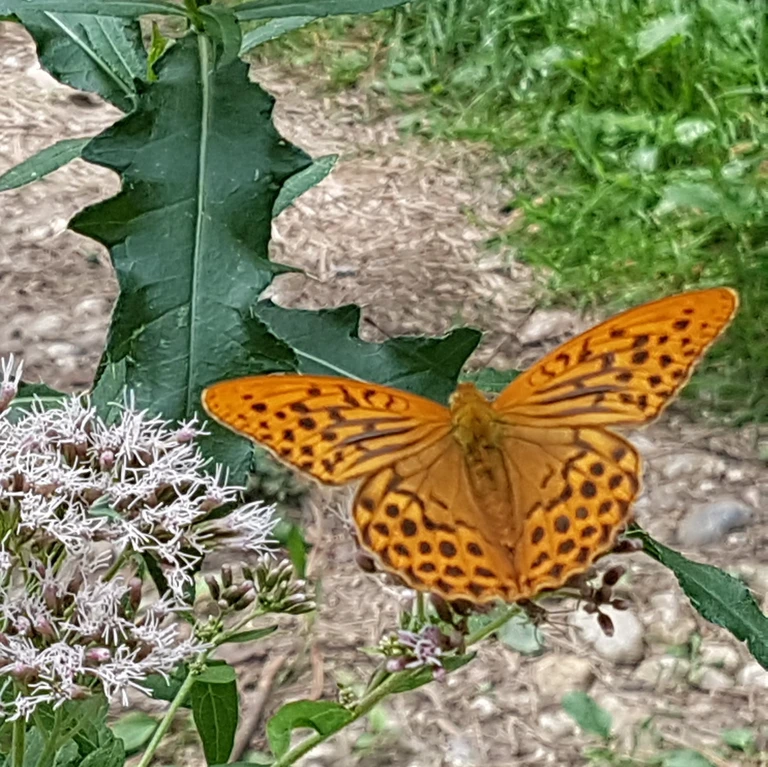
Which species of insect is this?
Argynnis paphia
